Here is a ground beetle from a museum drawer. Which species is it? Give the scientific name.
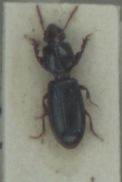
Clivina fossor
